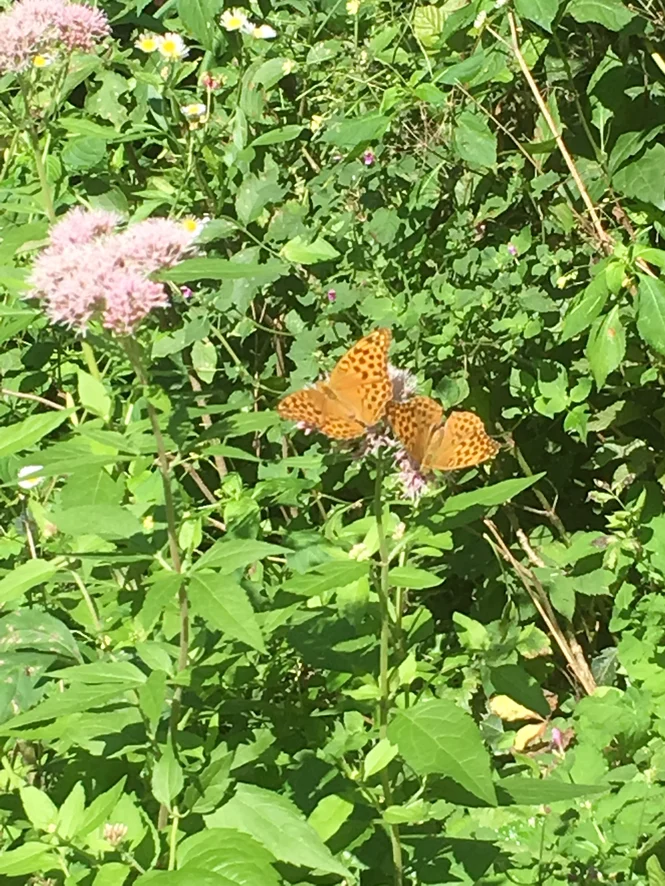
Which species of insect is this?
Argynnis paphia
